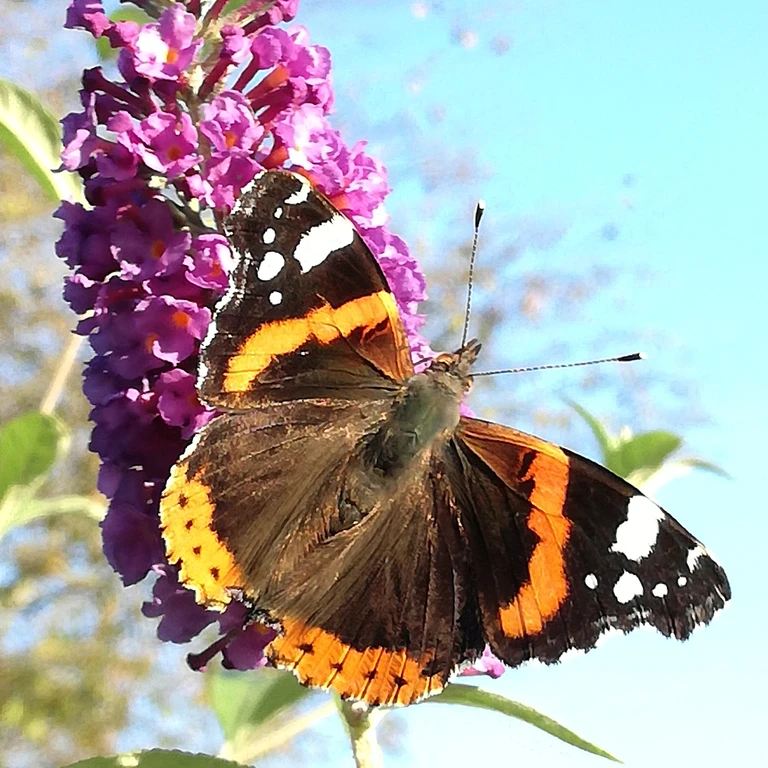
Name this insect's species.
Vanessa atalanta
